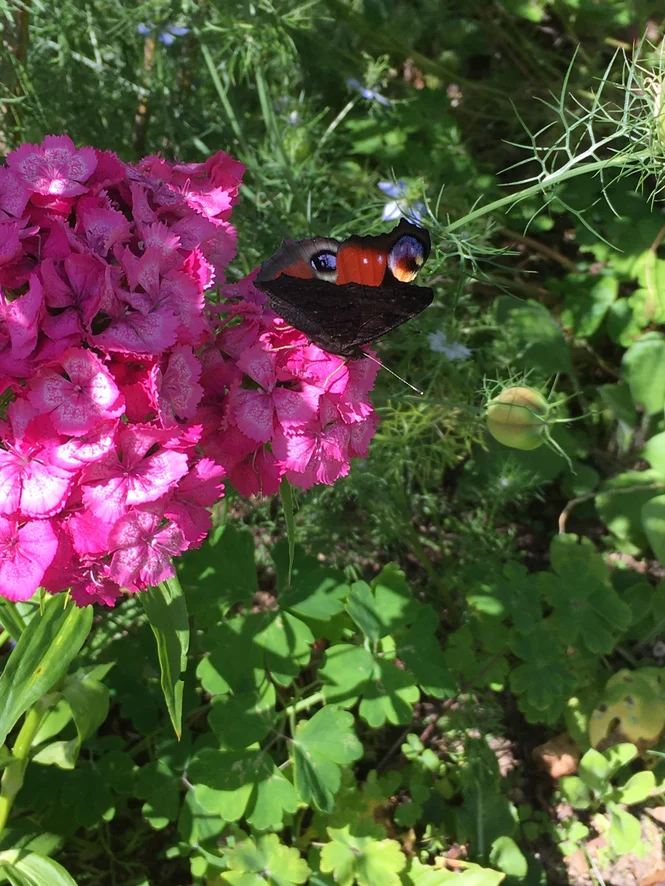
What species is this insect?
Aglais io
